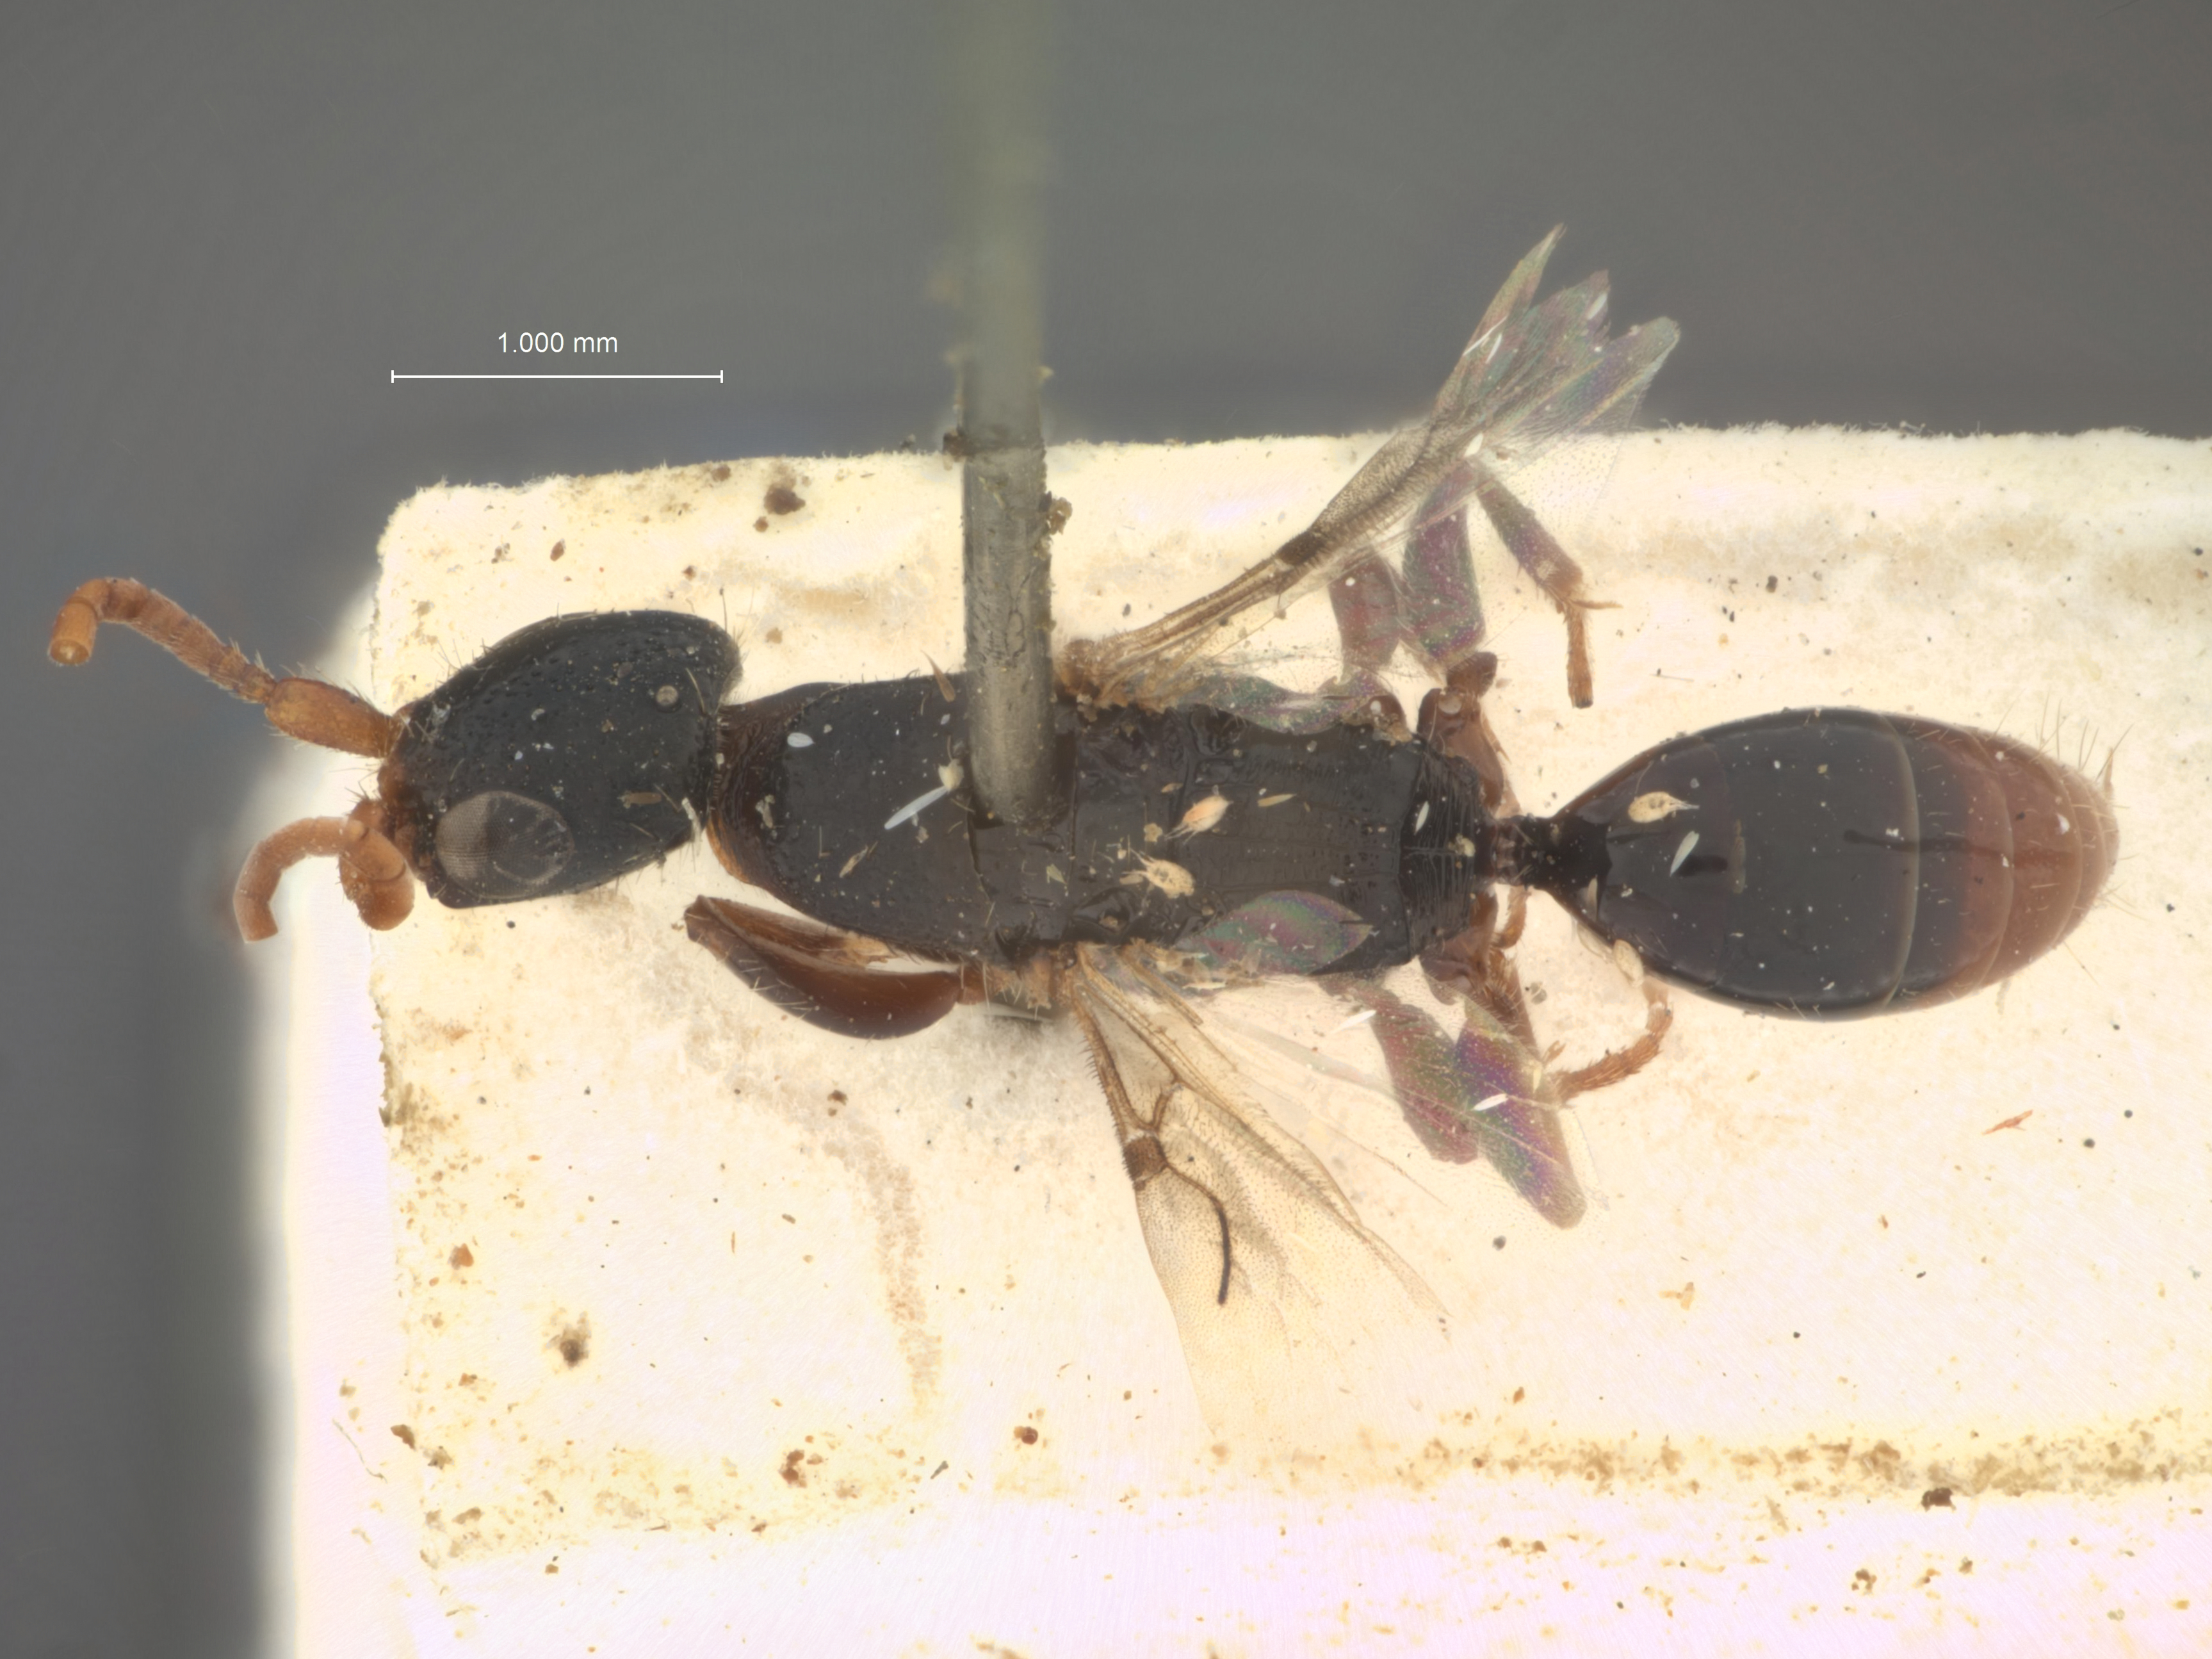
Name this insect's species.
Epyris coriaceus
